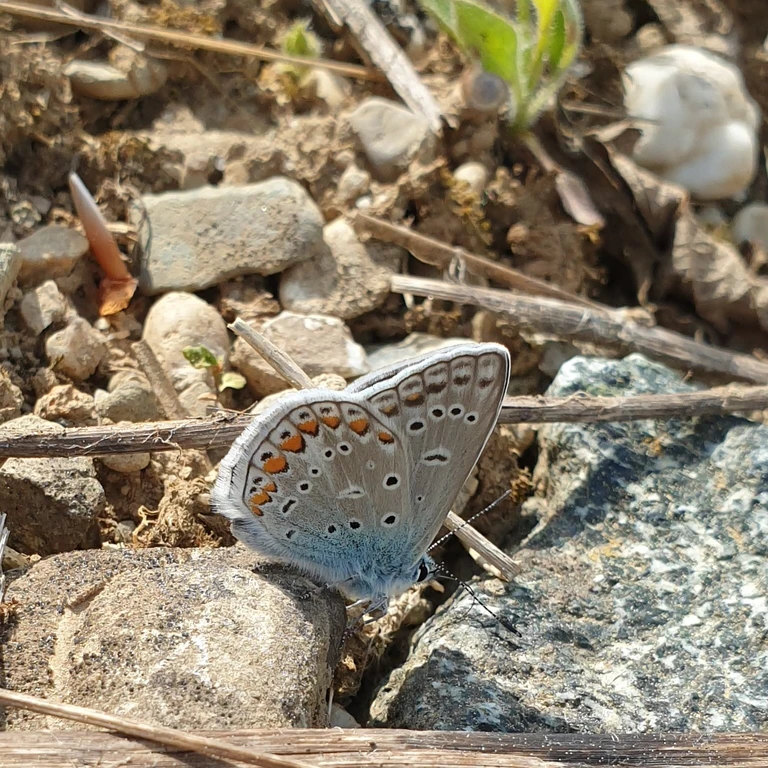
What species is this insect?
Polyommatus icarus
